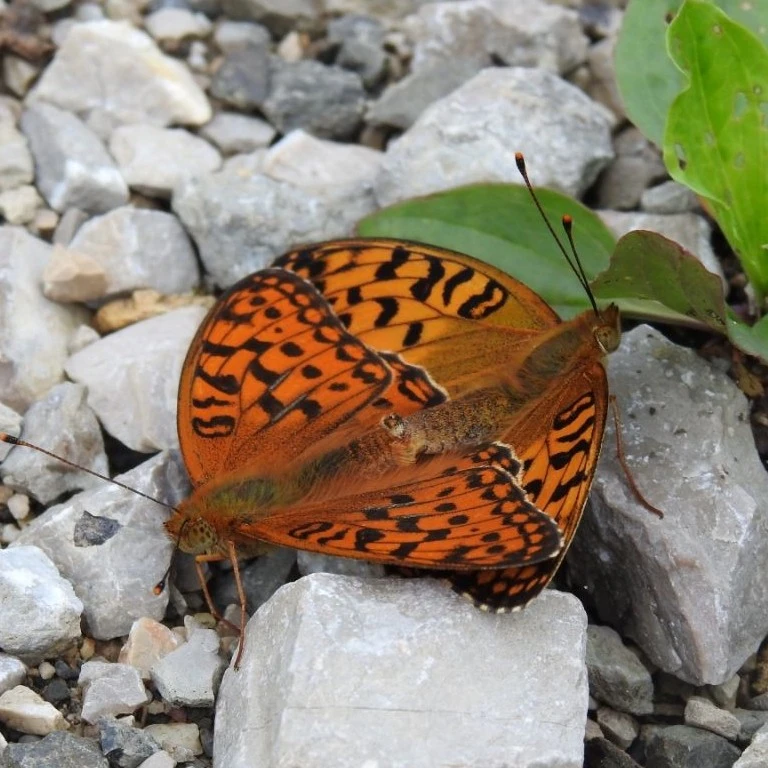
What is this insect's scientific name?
Fabriciana adippe
